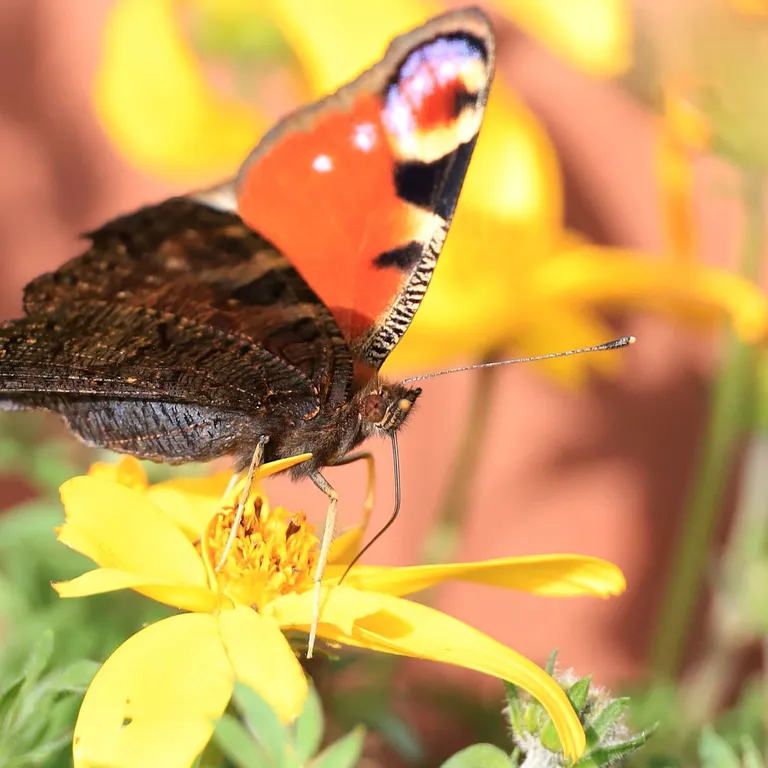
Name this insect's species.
Aglais io
